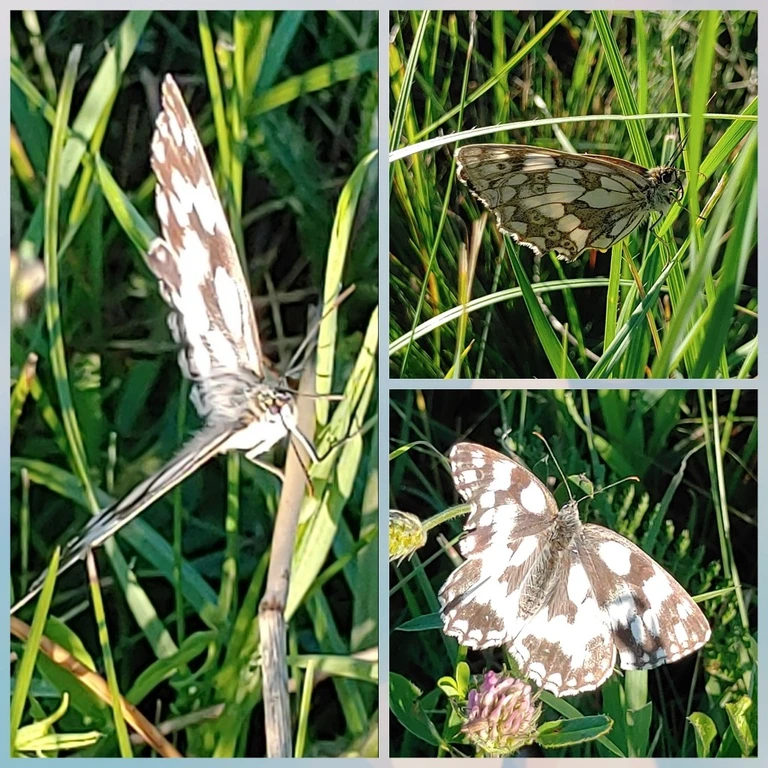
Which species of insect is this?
Melanargia galathea
